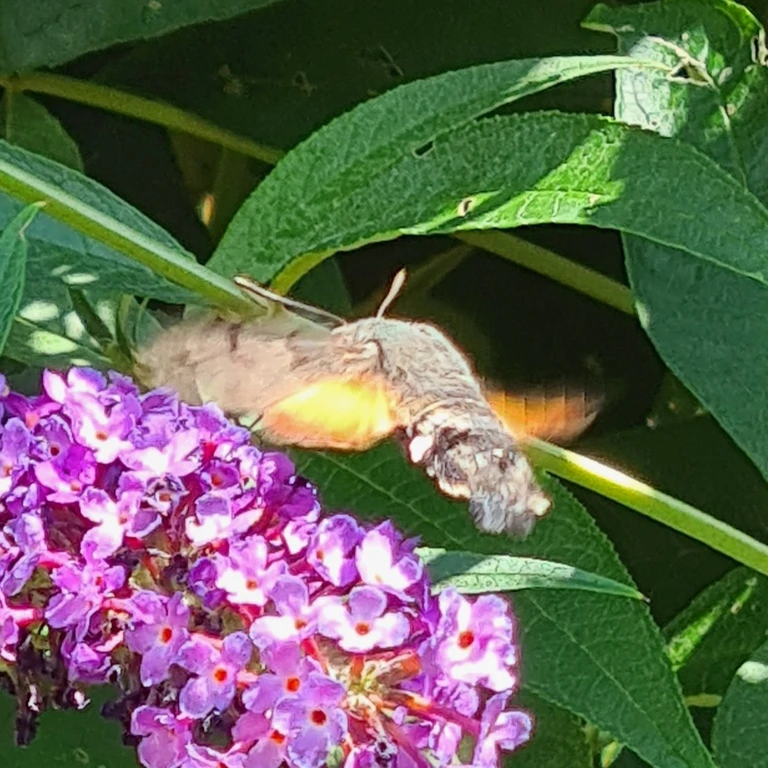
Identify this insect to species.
Macroglossum stellatarum
